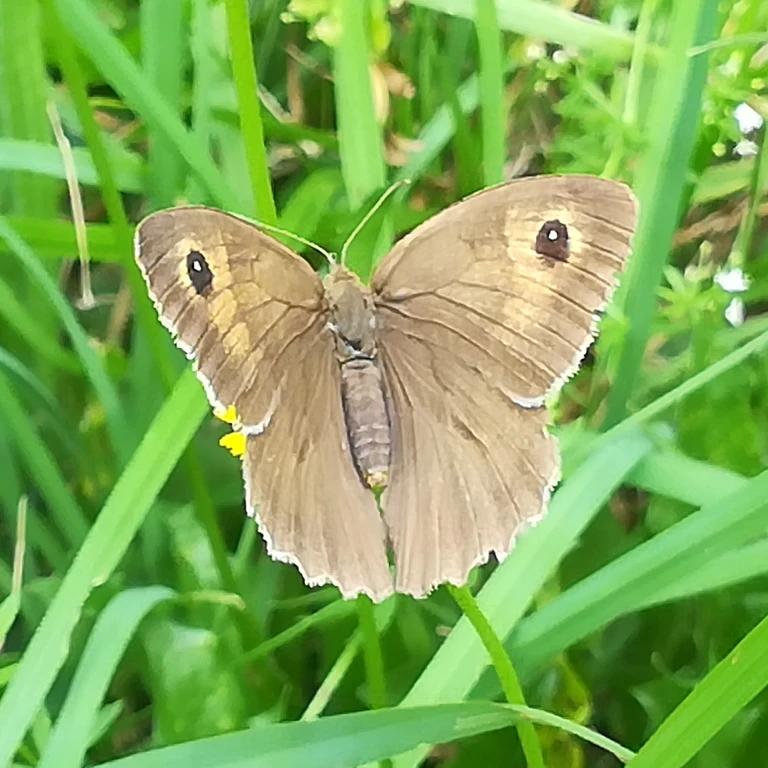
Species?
Maniola jurtina
